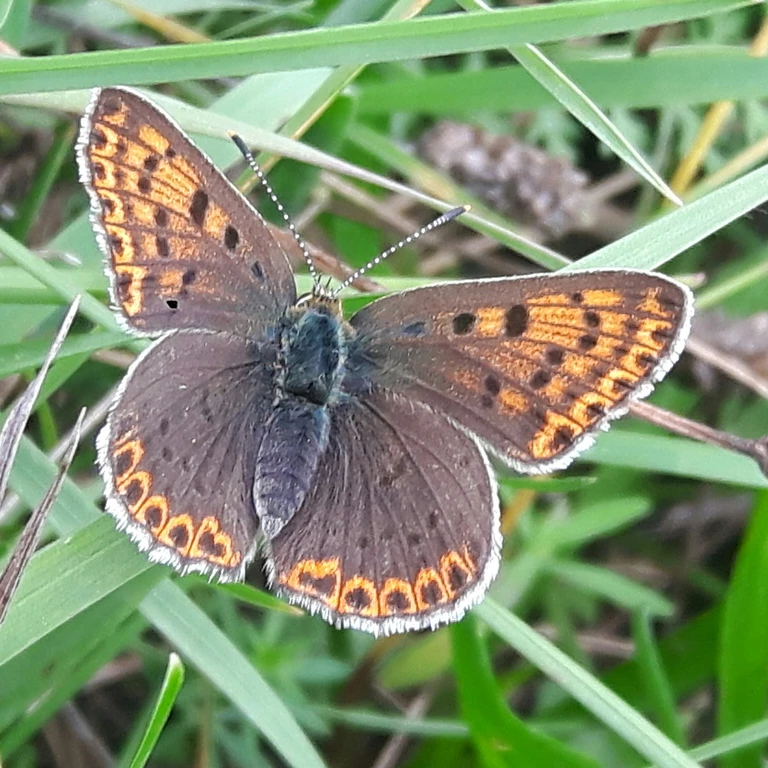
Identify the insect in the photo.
Lycaena tityrus (also Loweia tityrus)
